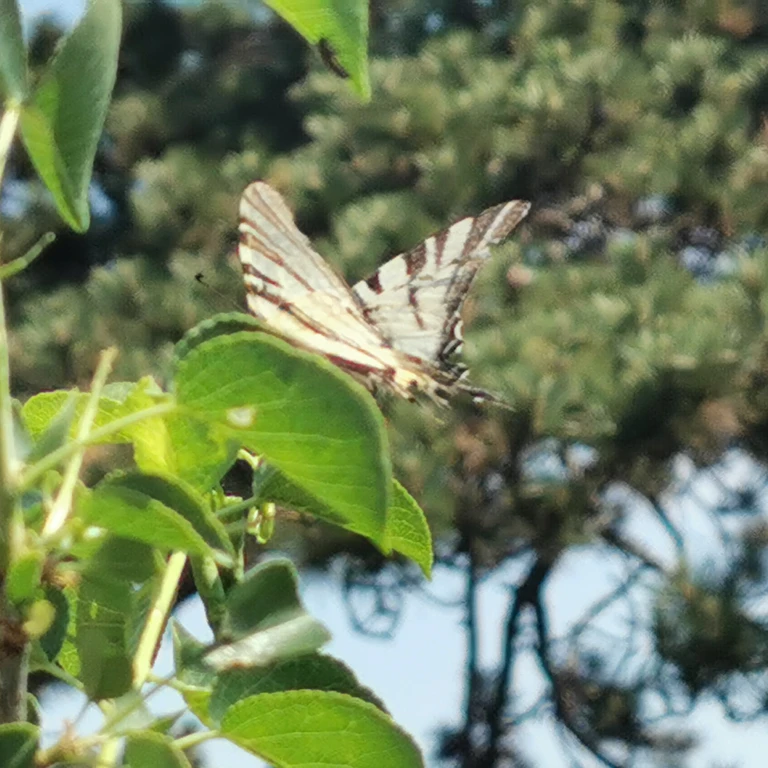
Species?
Iphiclides podalirius
